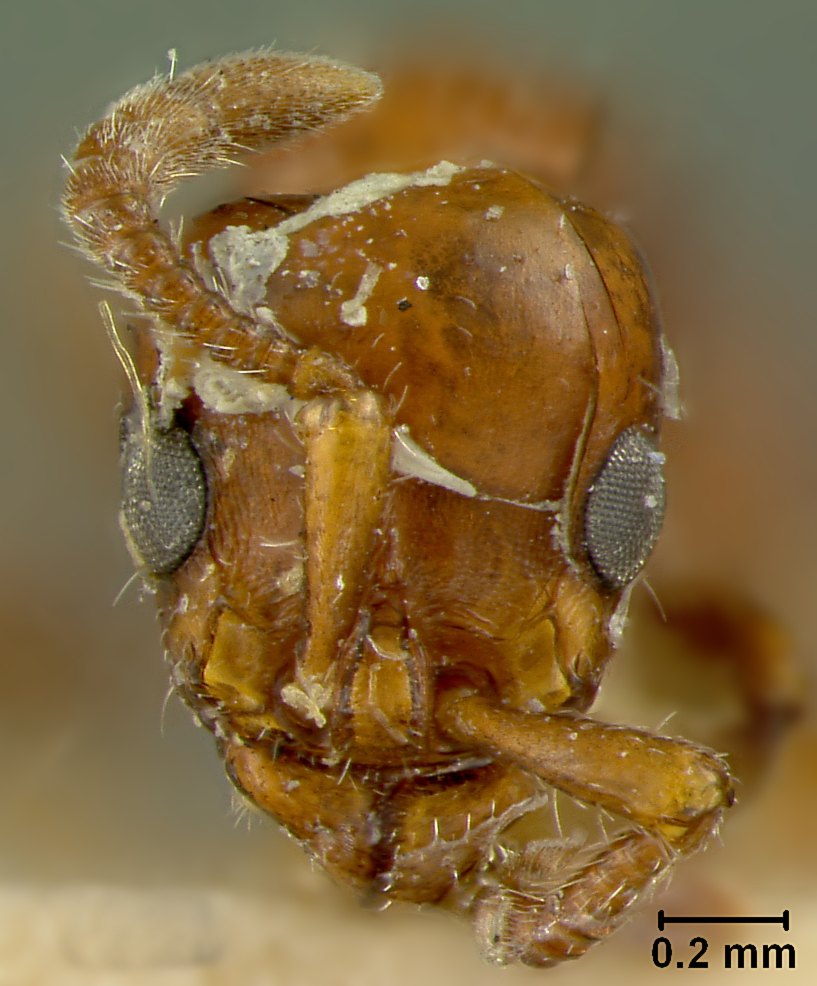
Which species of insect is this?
Phyracaces fervidus
